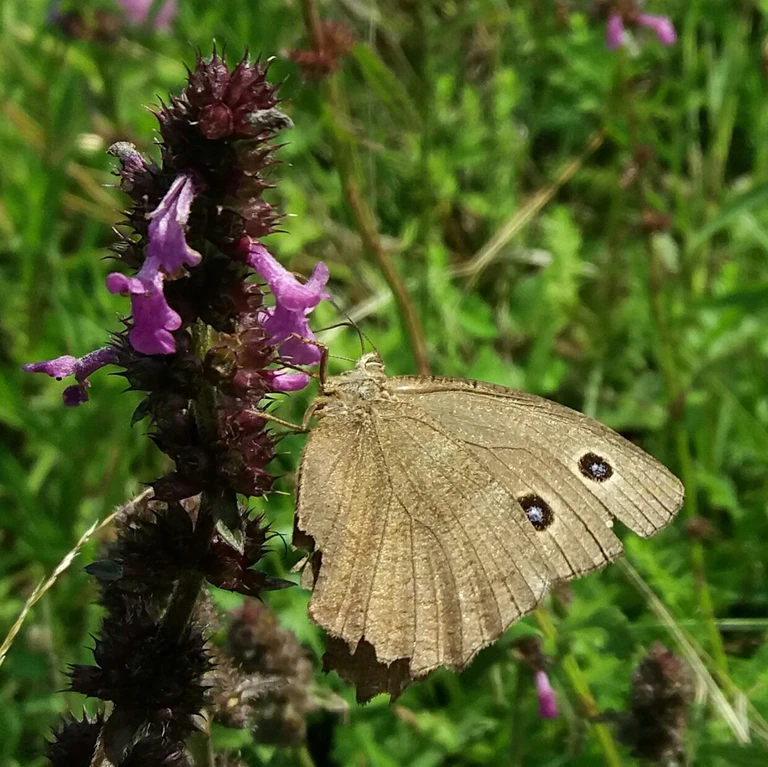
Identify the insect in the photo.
Minois dryas
